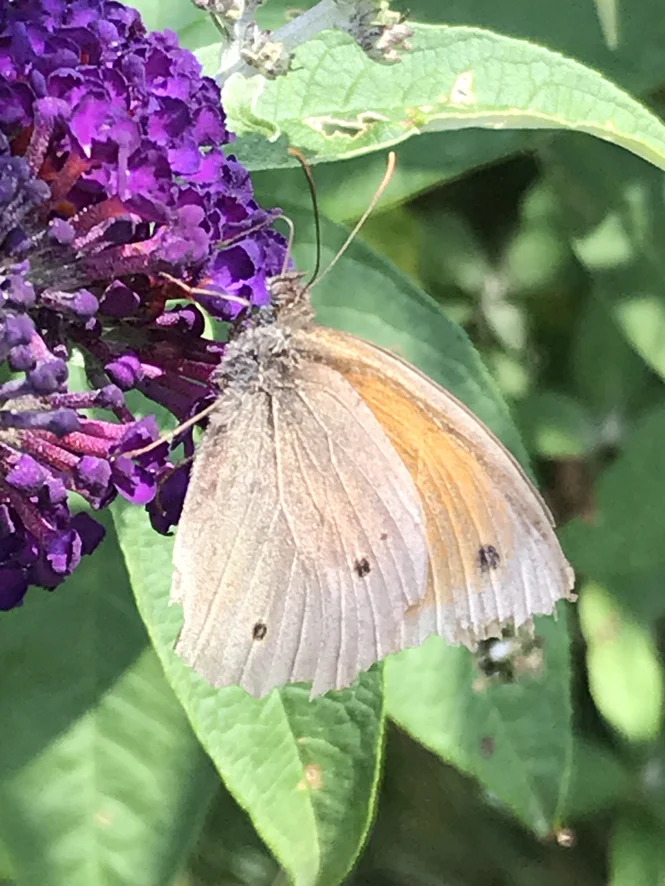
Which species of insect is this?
Maniola jurtina
